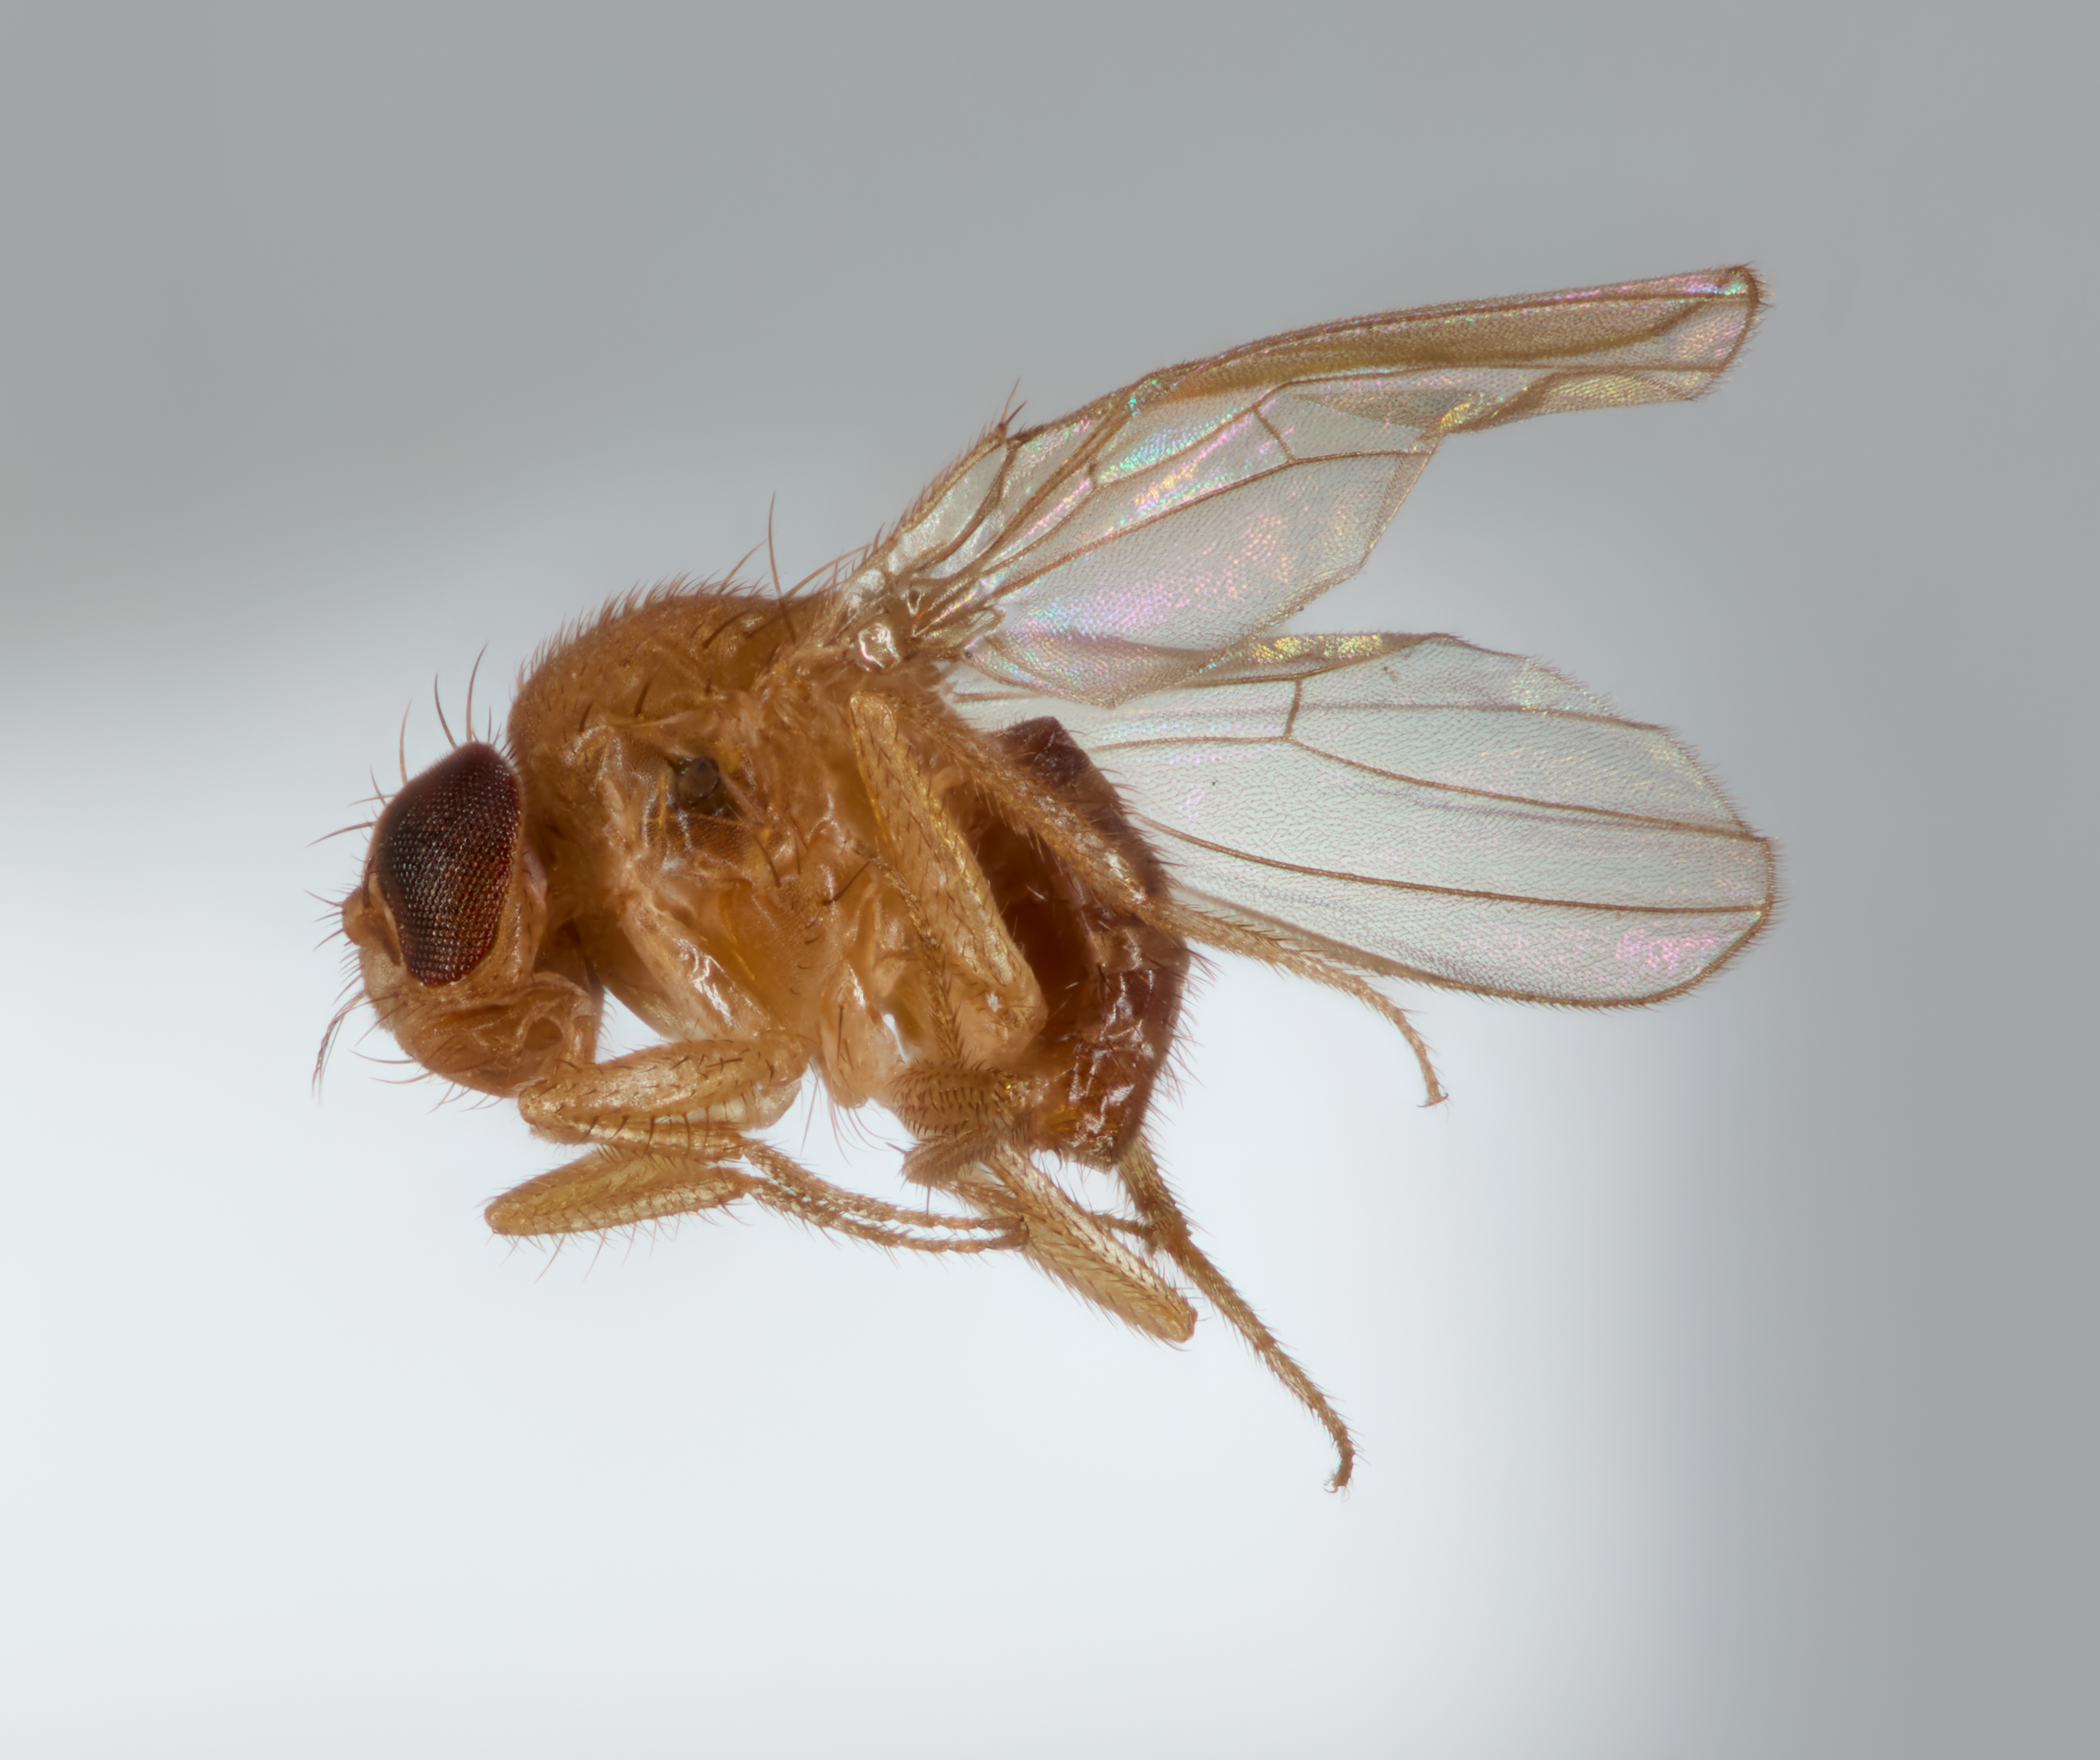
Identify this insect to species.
Drosophila ananassae
